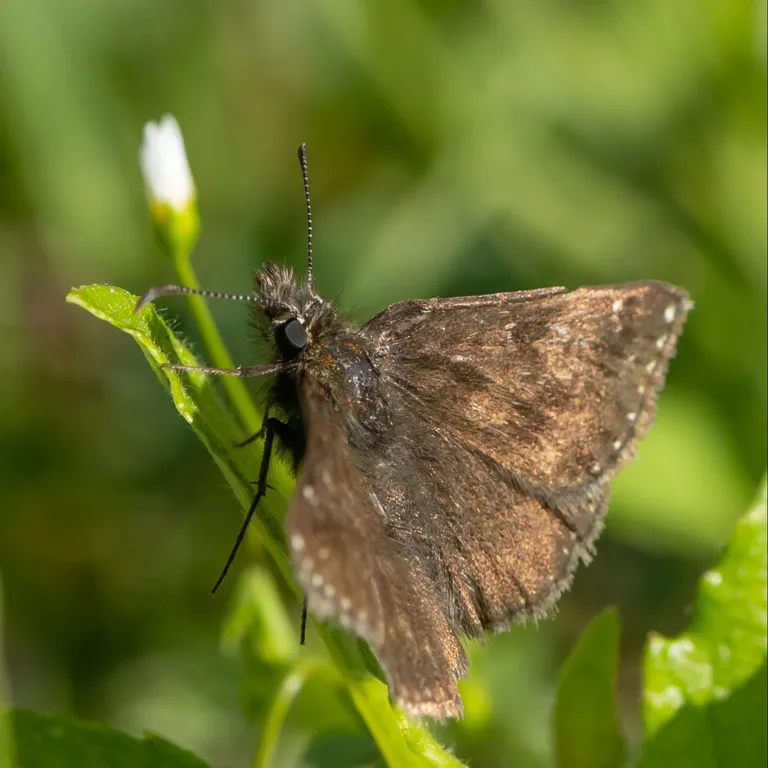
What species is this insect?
Erynnis tages
